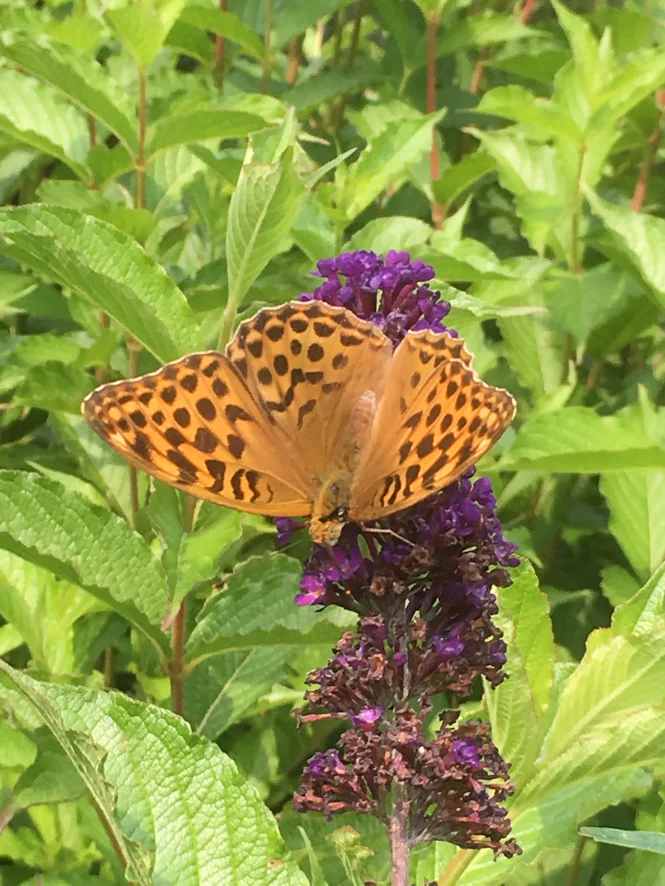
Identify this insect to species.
Argynnis paphia
